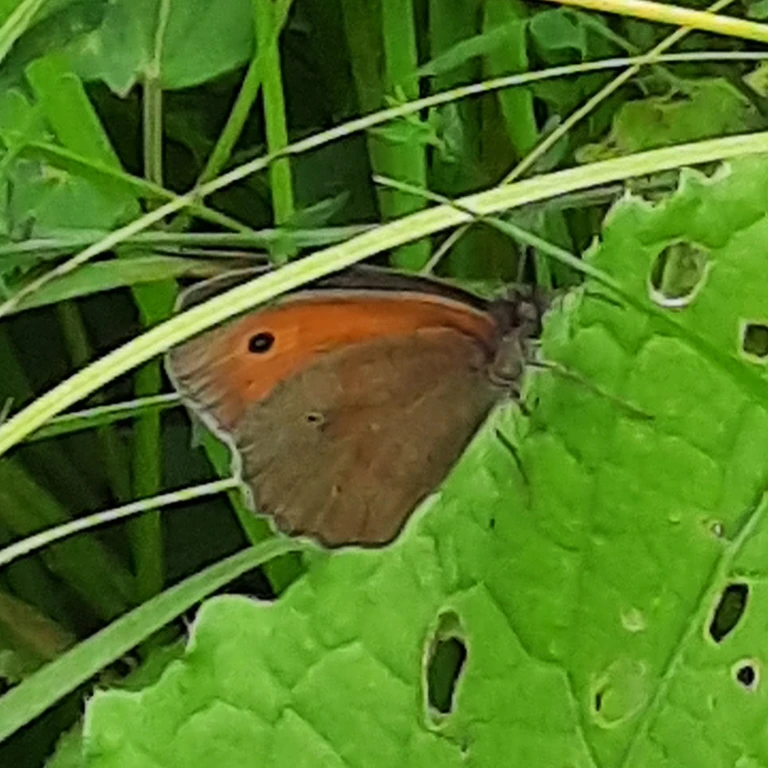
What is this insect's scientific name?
Maniola jurtina
